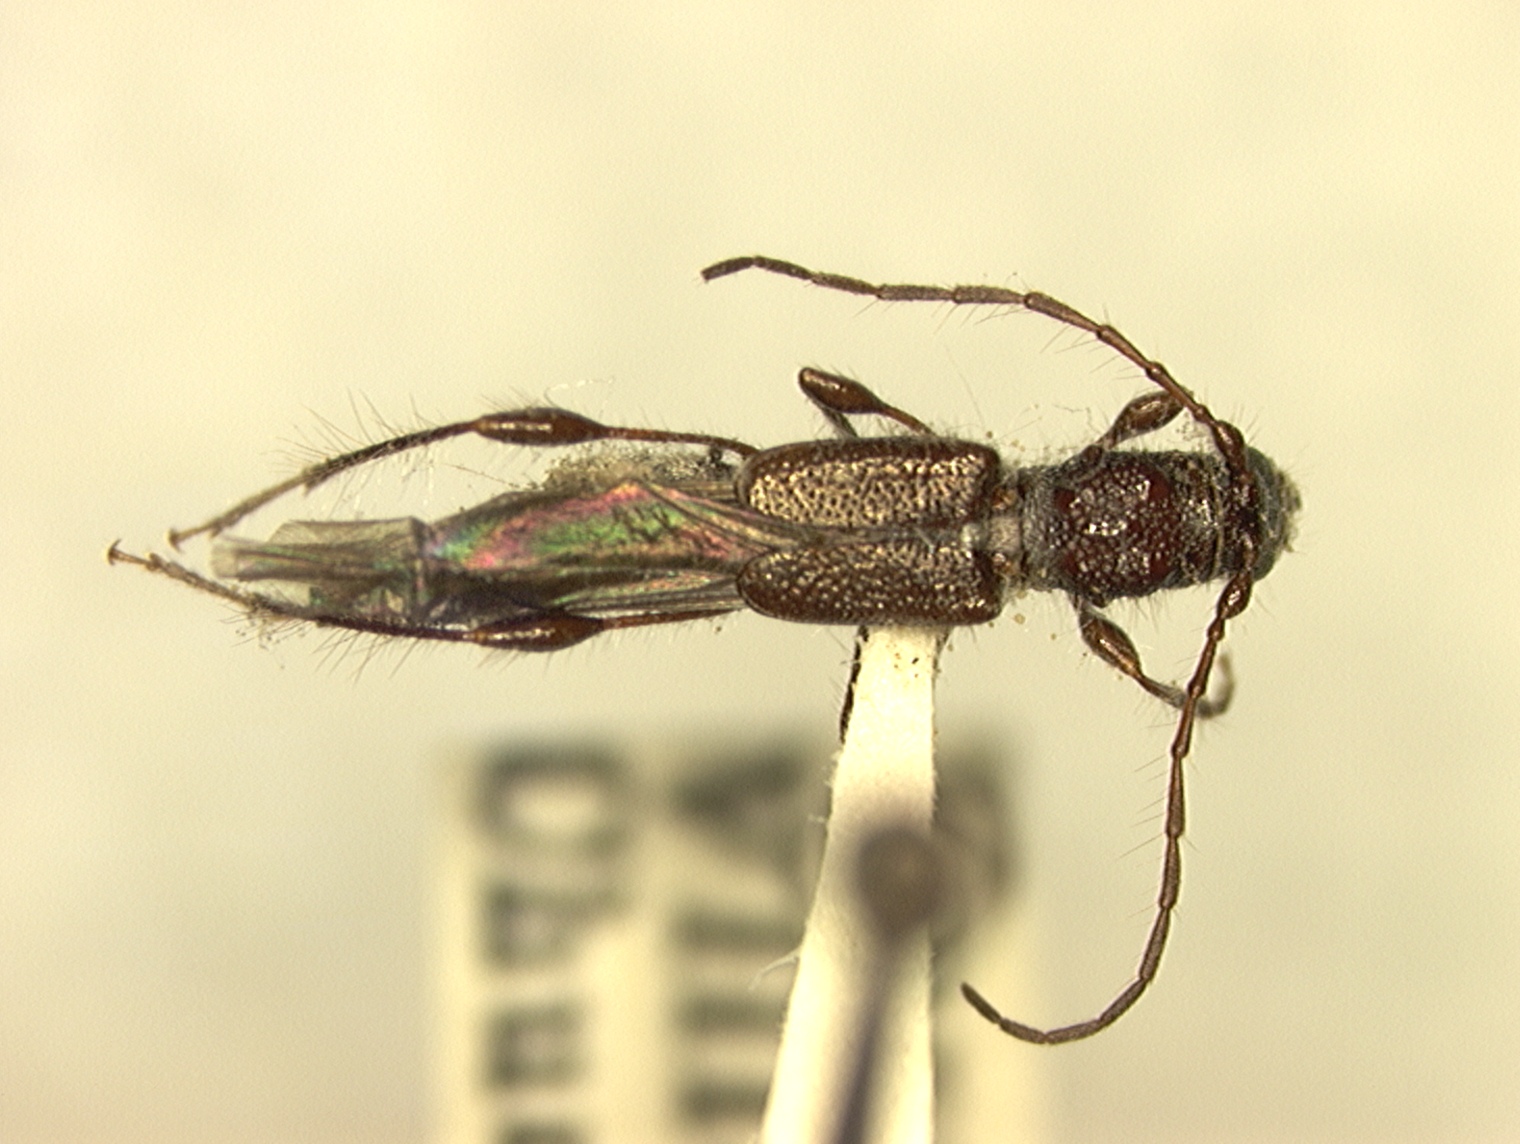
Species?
Molorchus liui
